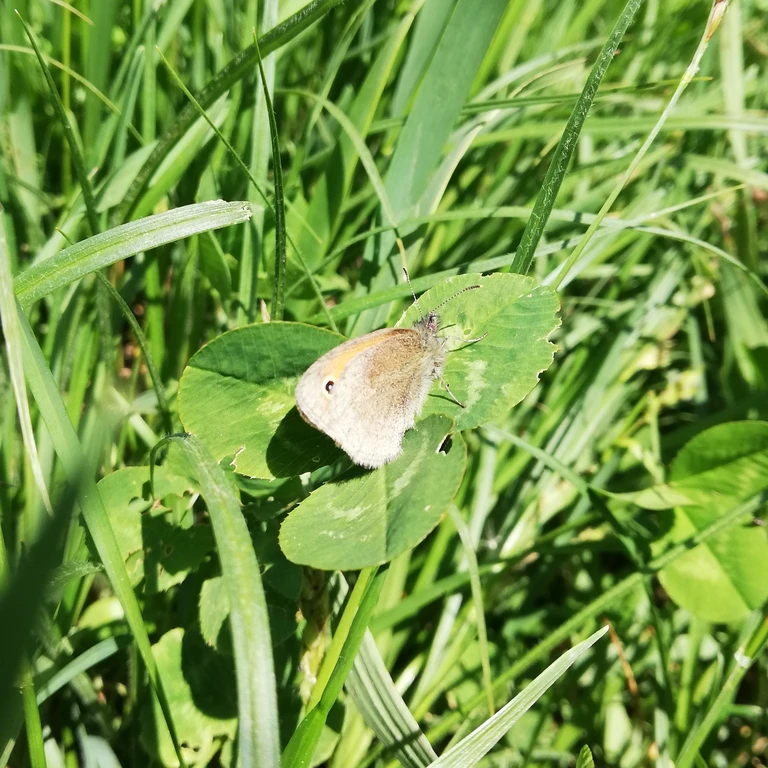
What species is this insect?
Coenonympha pamphilus
